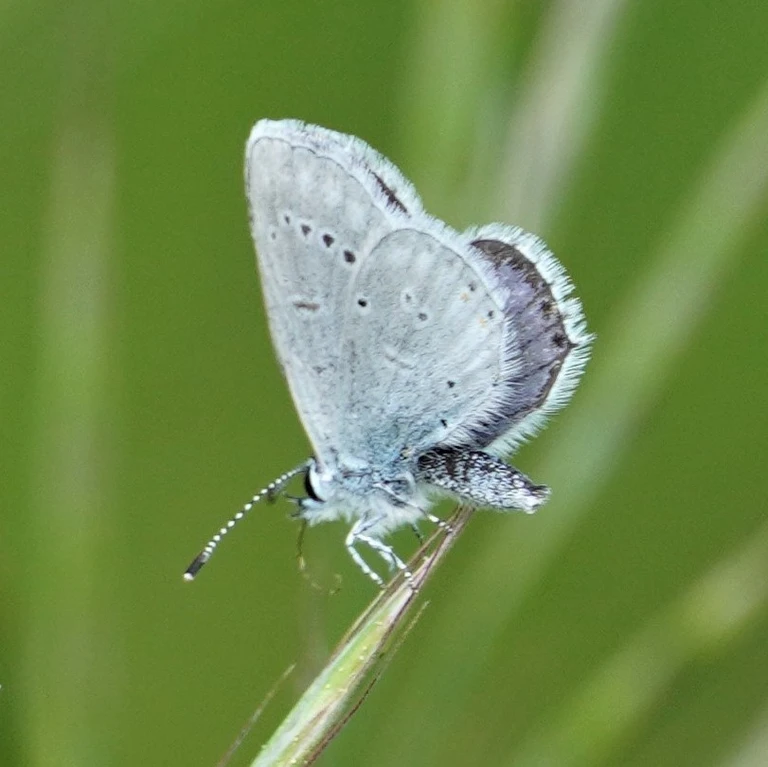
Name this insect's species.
Cupido argiades (also Elkalyce argiades)
